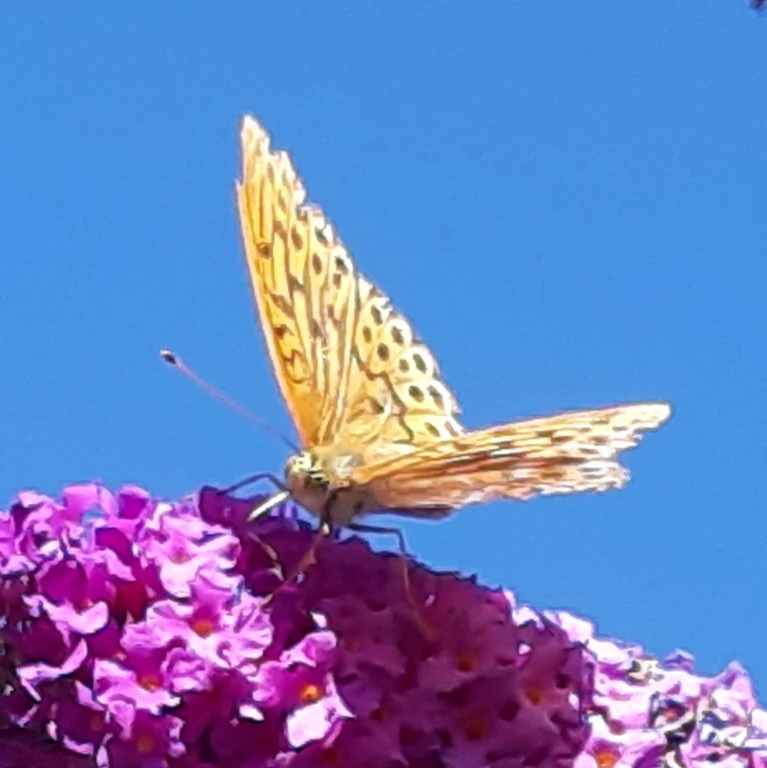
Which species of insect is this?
Argynnis paphia
